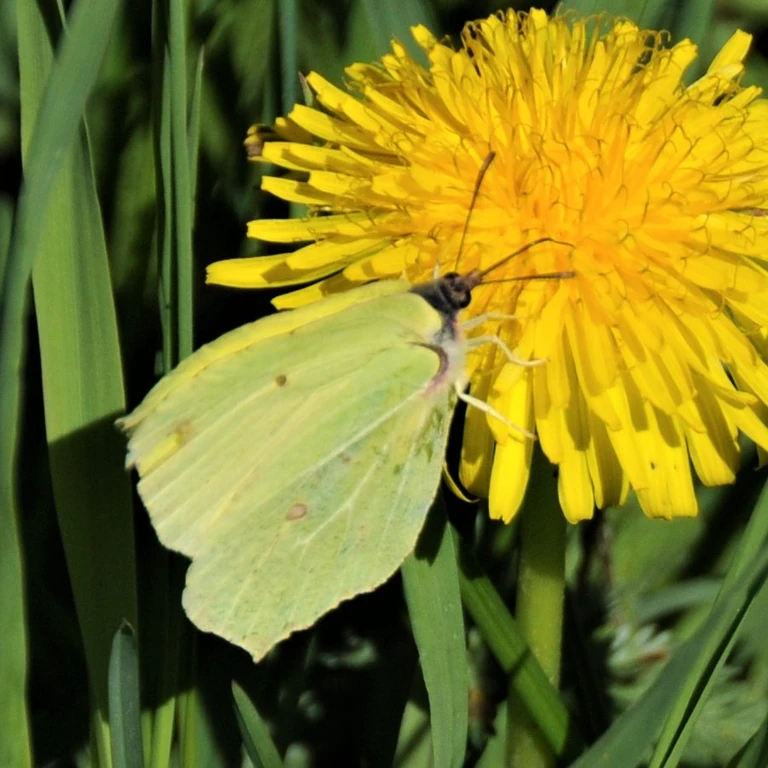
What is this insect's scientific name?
Gonepteryx rhamni
